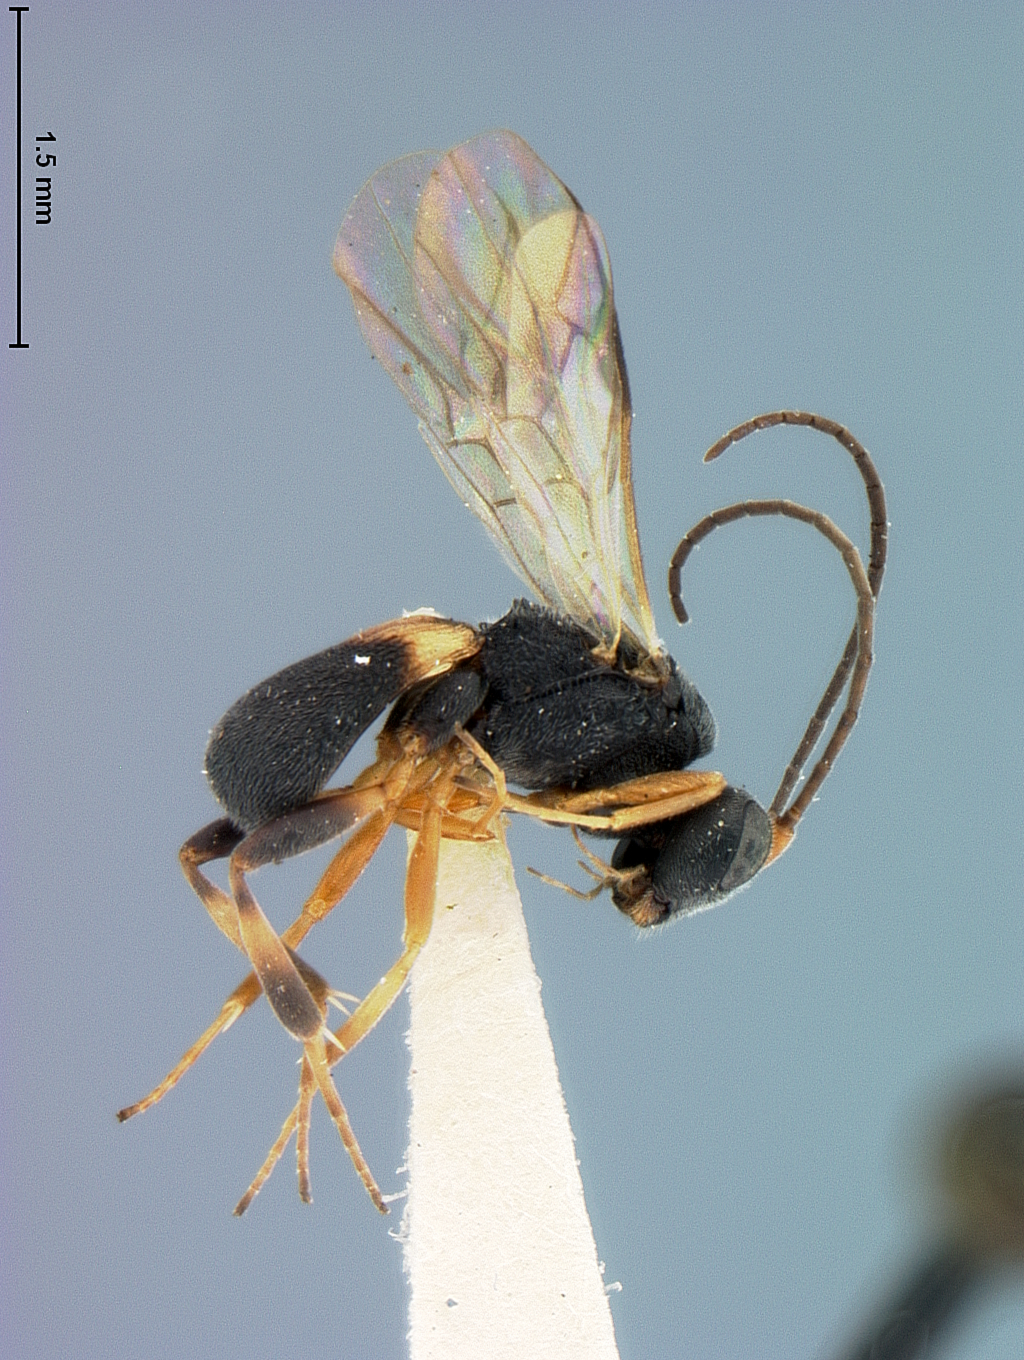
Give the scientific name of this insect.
Chelonus aciculatus
